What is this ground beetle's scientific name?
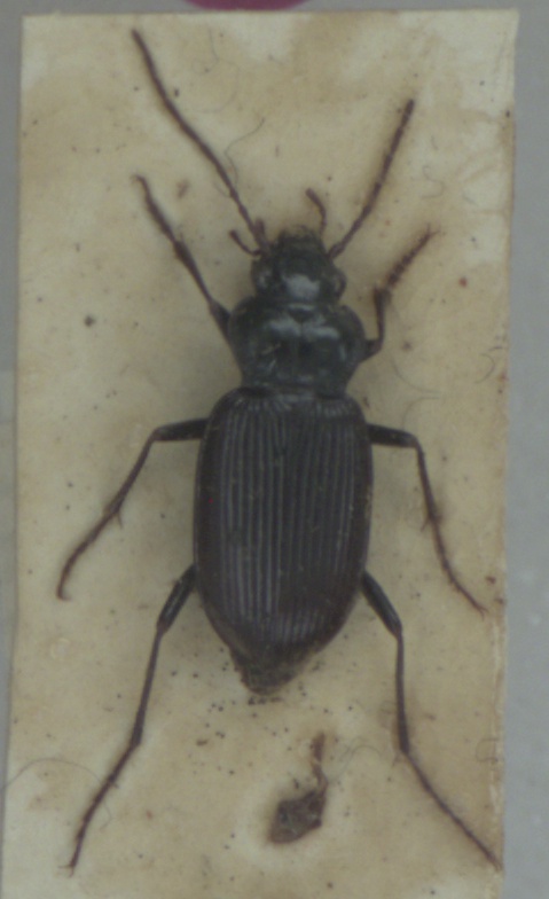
Nebria brevicollis
